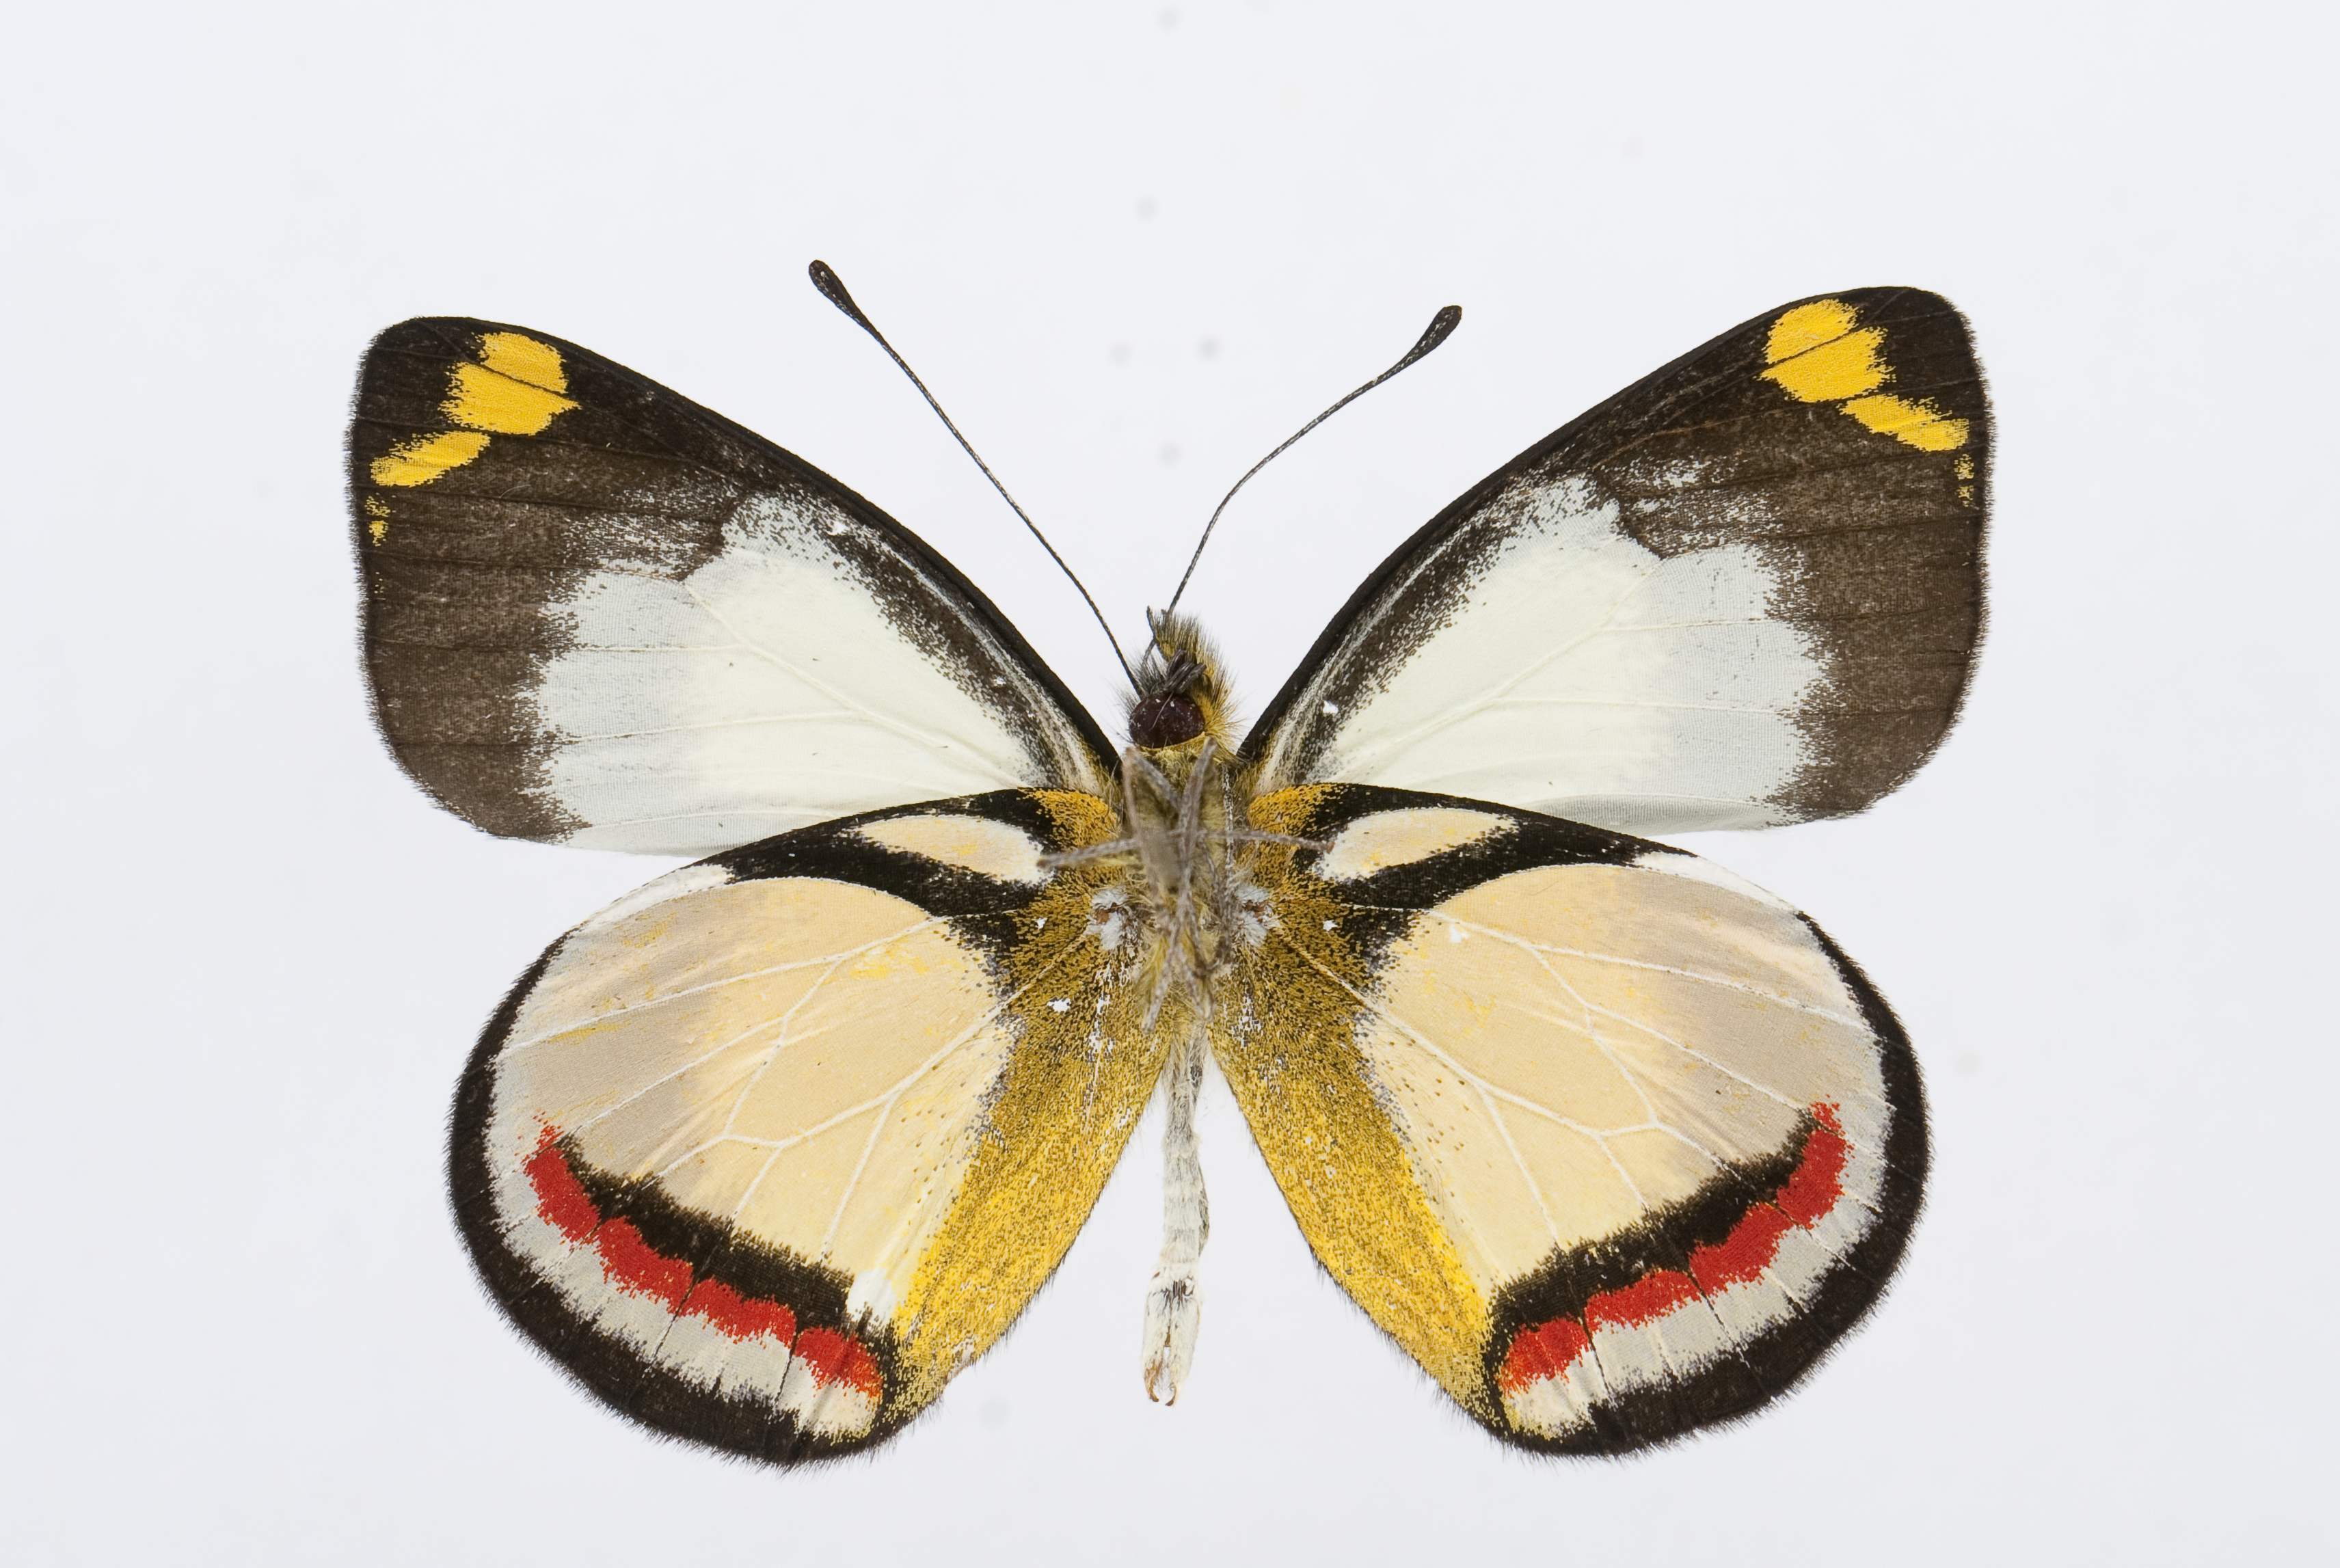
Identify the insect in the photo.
Delias bothwelli
